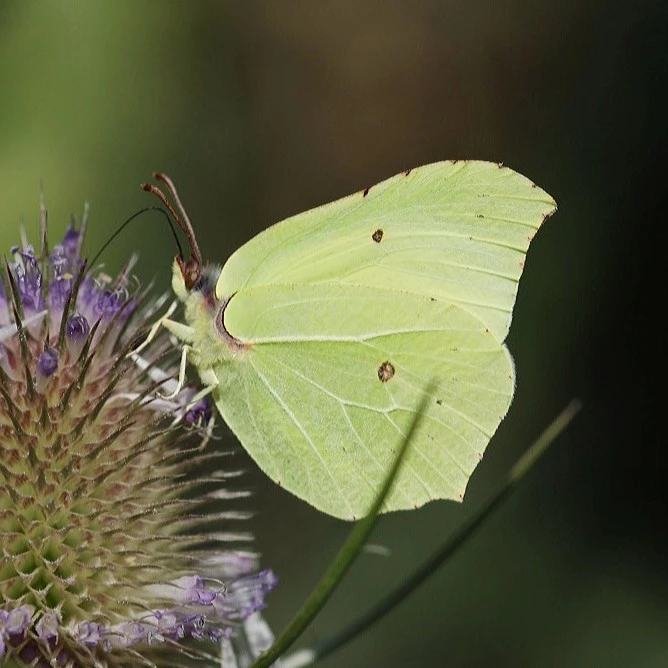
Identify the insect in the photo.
Gonepteryx rhamni
